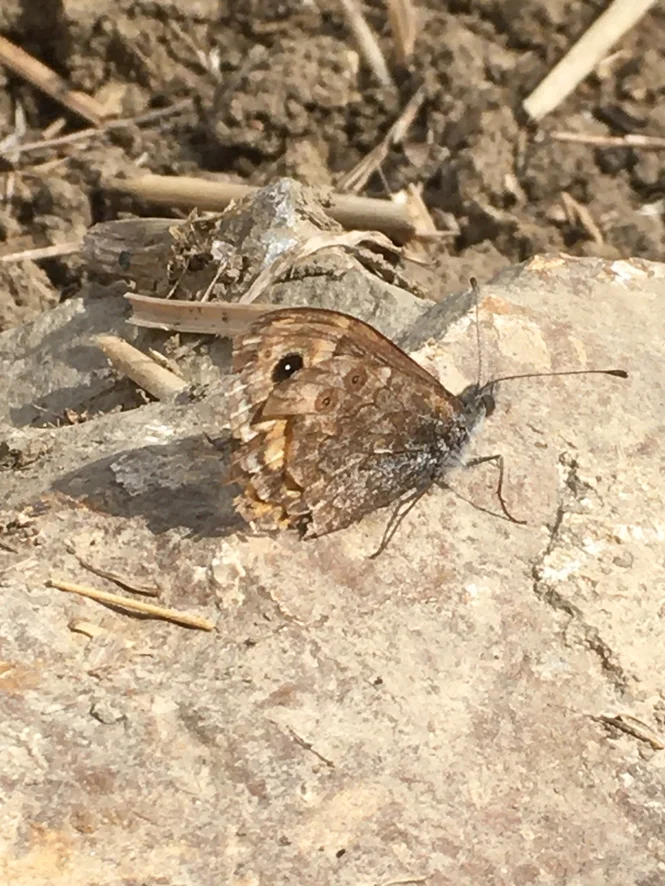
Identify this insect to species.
Lasiommata megera (also Pararge megera)
